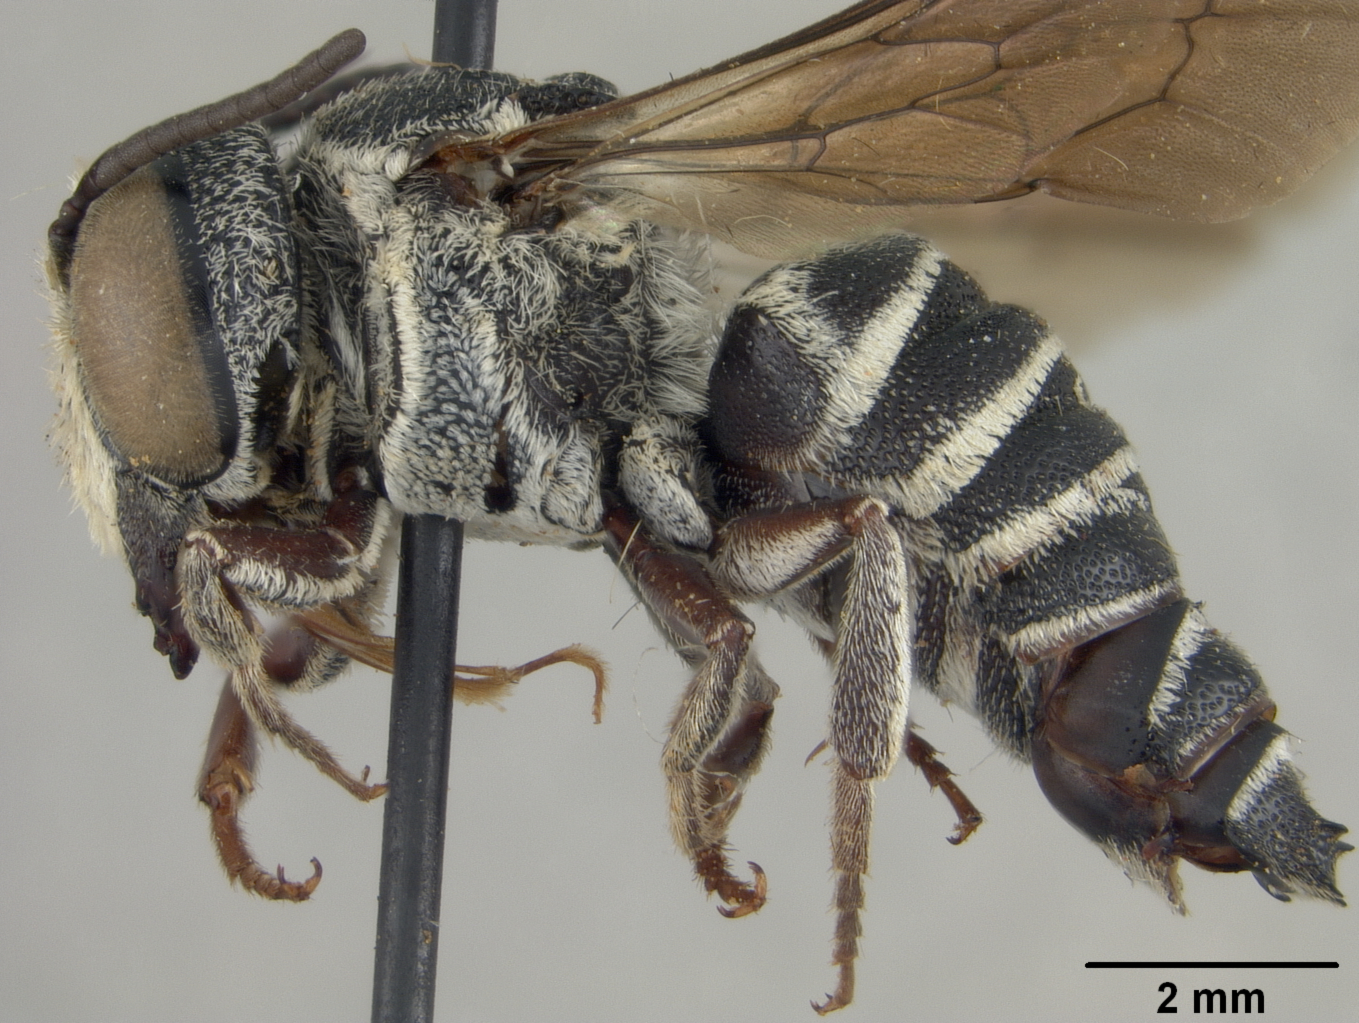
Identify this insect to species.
Coelioxys boharti
